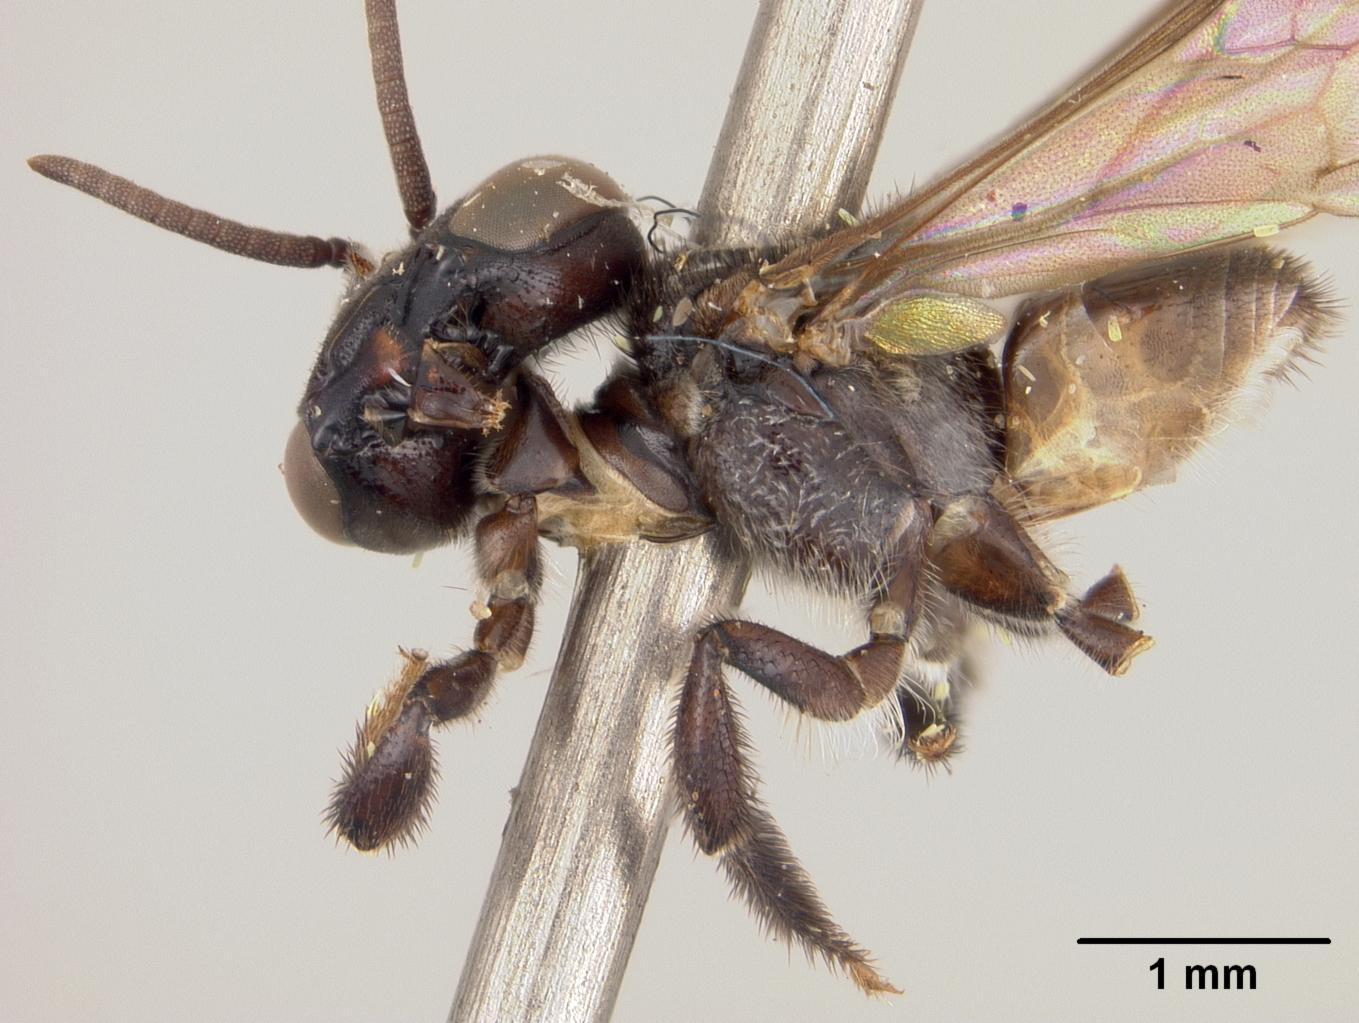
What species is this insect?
Trigona argyrea
